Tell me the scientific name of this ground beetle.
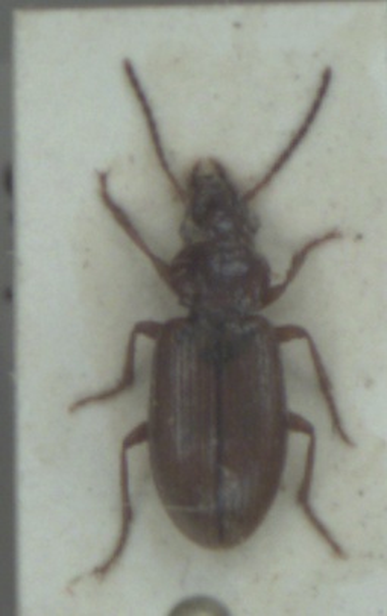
Dicheirotrichus gustavii
